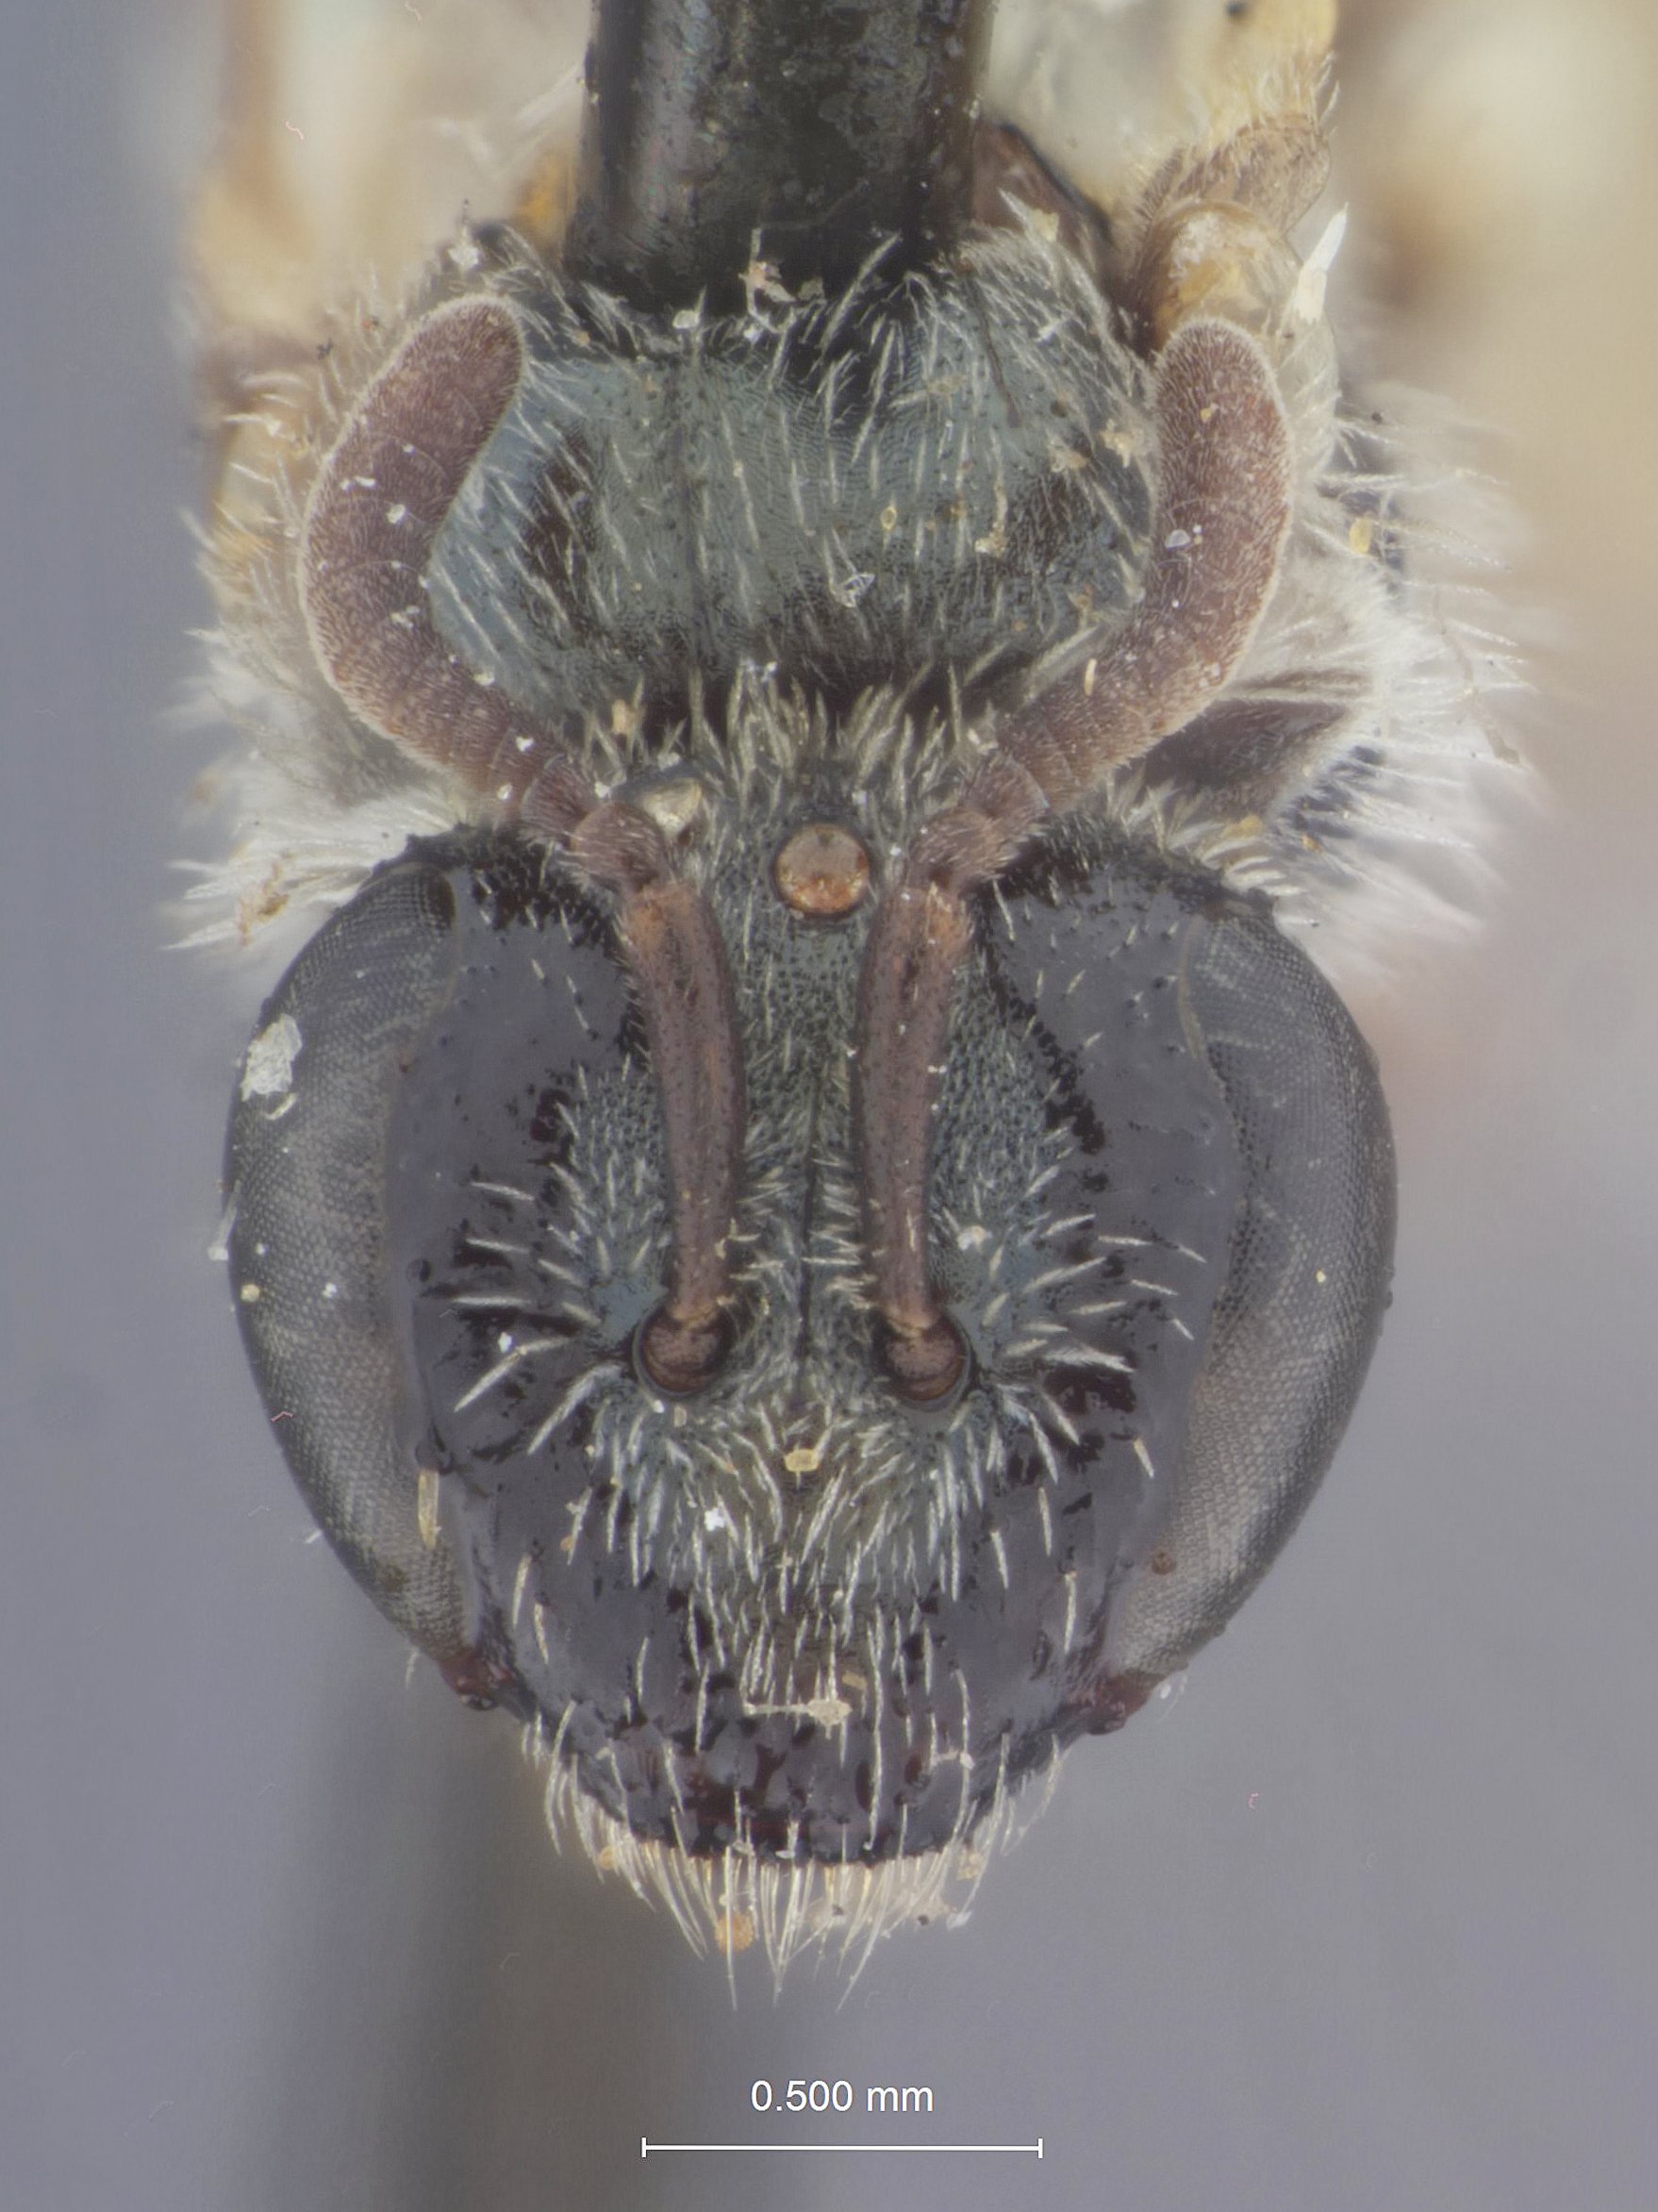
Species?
Halictus scrophulariae
